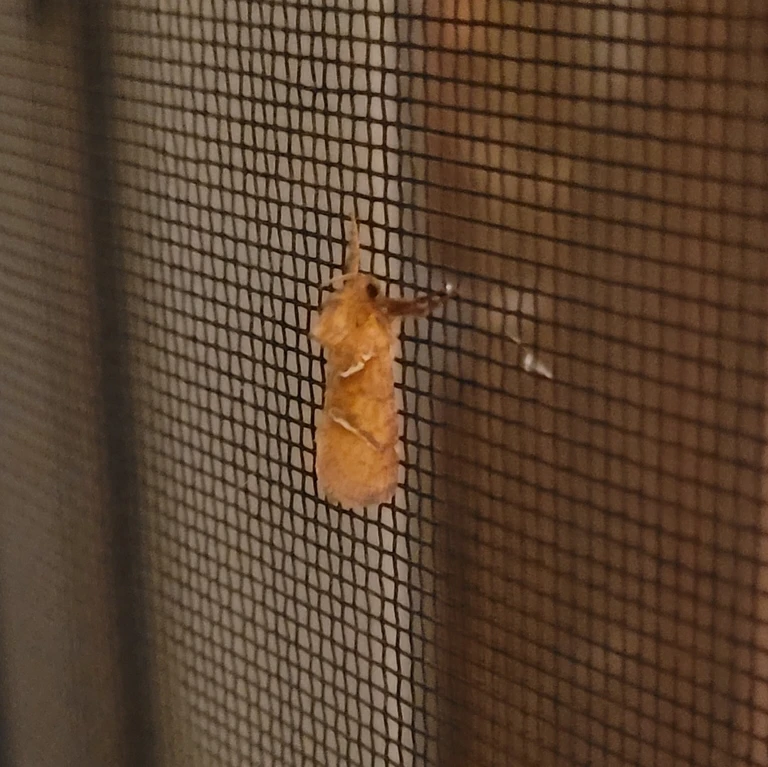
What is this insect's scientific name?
Triodia sylvina
